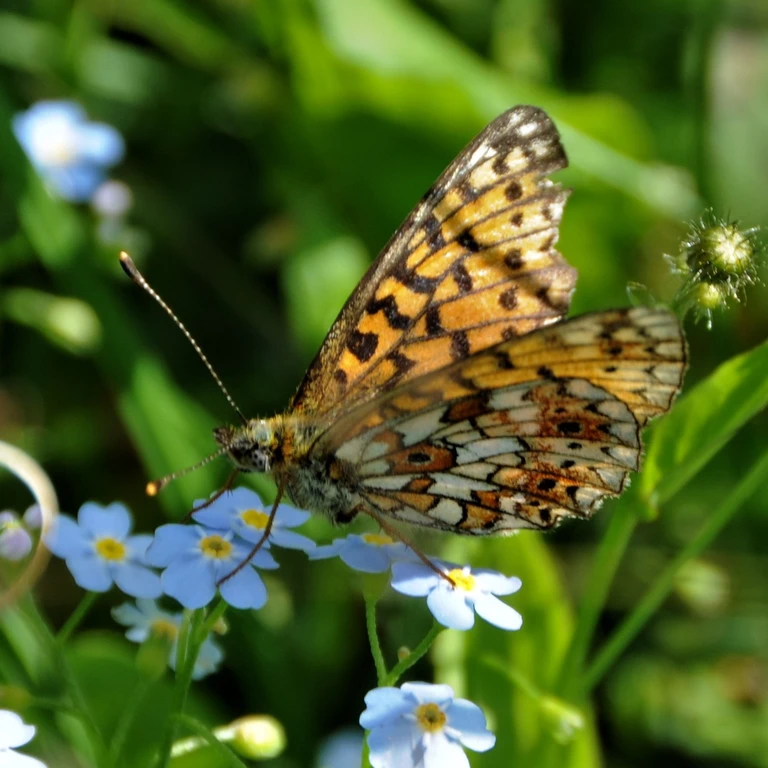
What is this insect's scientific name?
Boloria selene
